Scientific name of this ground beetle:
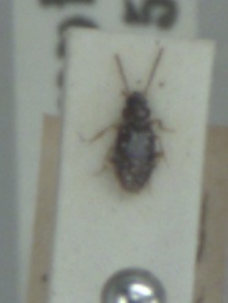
Tachys bistriatus
